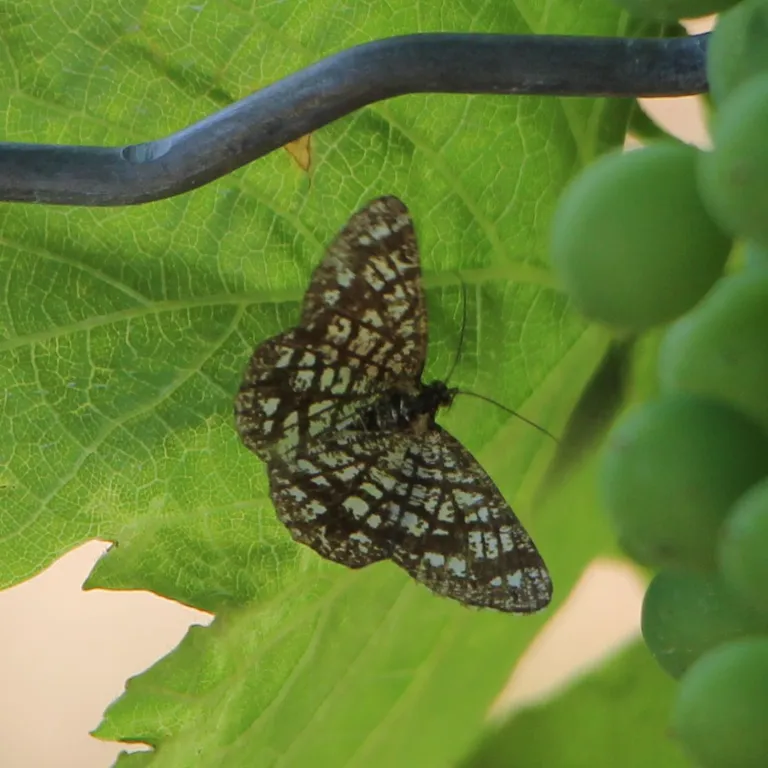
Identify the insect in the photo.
Chiasmia clathrata
